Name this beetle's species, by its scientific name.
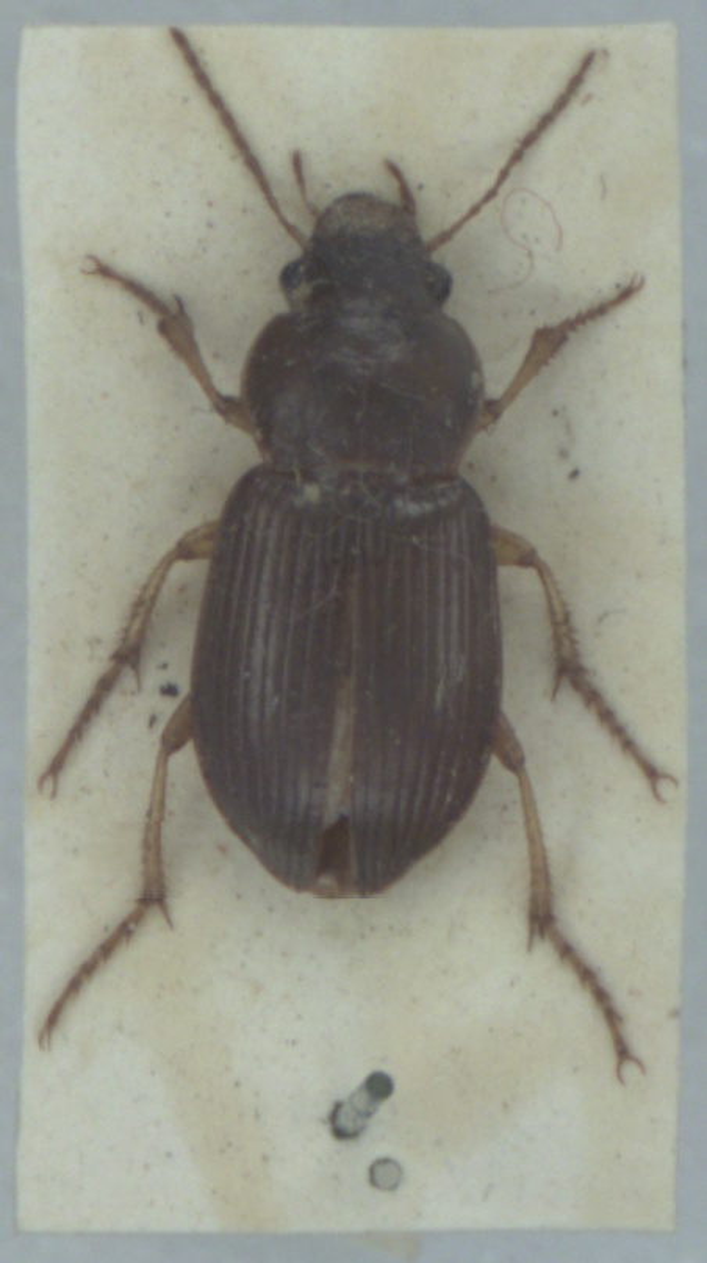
Amara aulica
